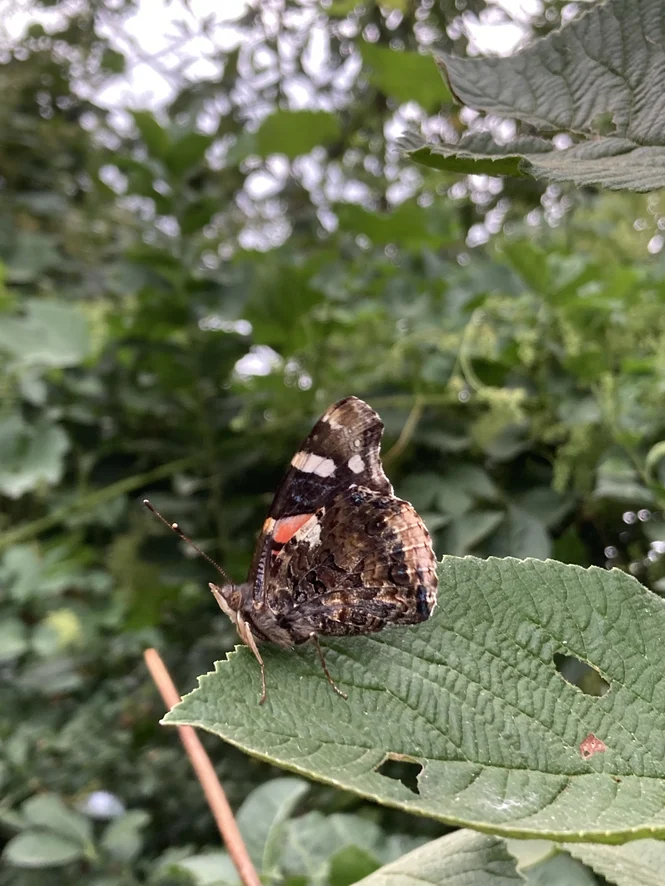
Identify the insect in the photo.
Vanessa atalanta
